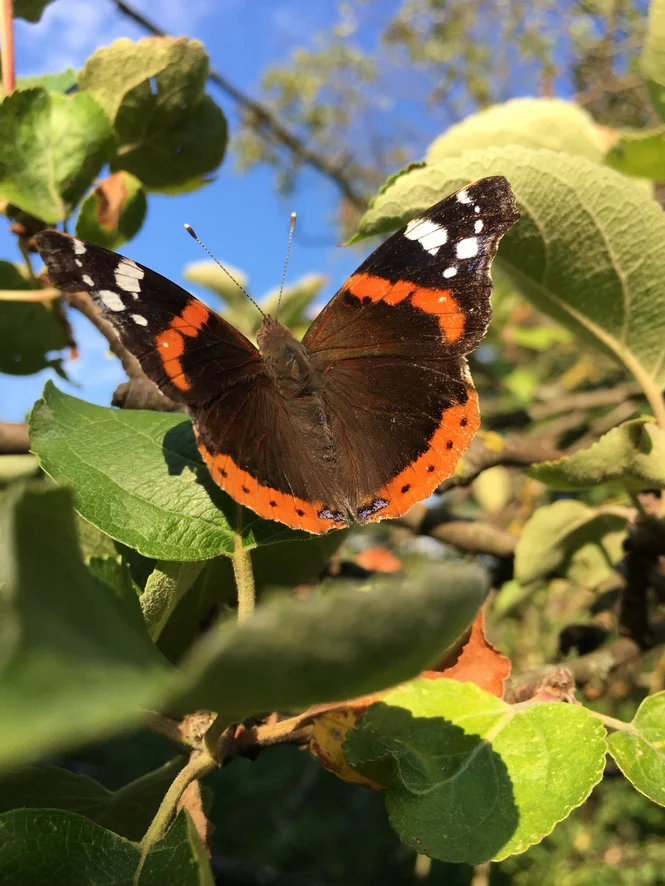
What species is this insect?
Vanessa atalanta
